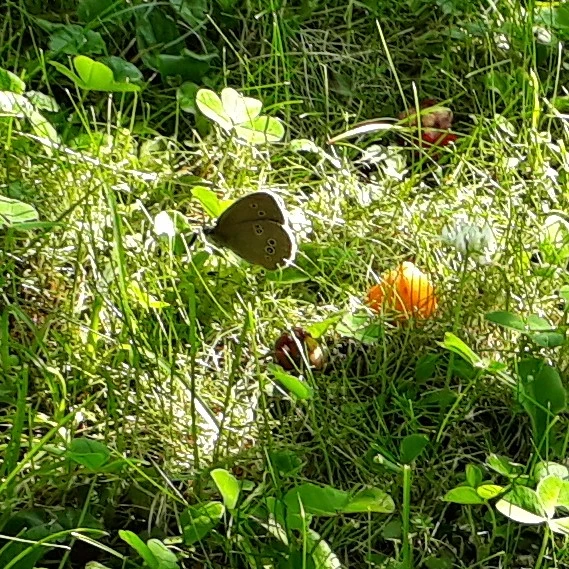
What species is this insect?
Aphantopus hyperantus
